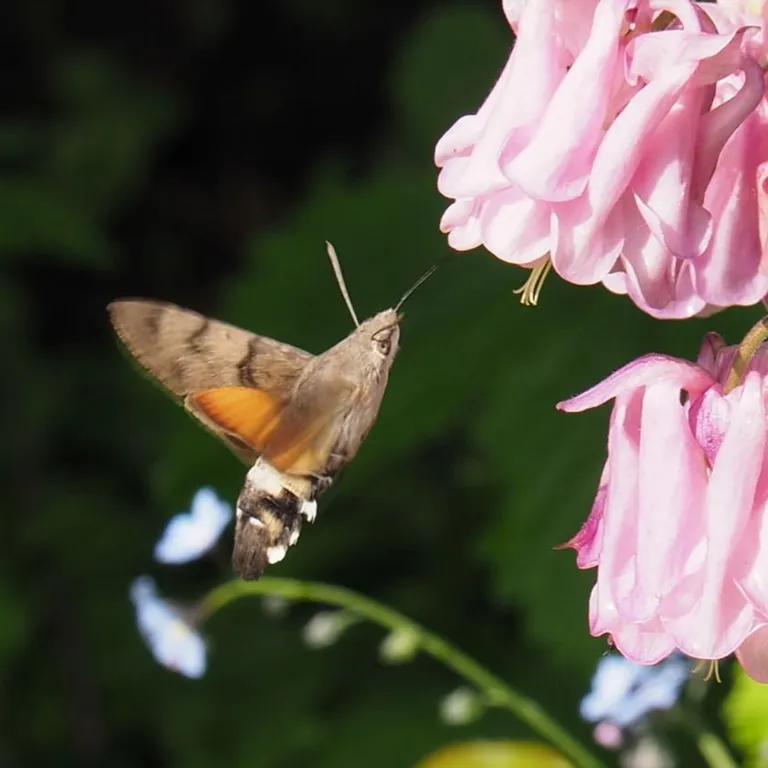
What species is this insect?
Macroglossum stellatarum
